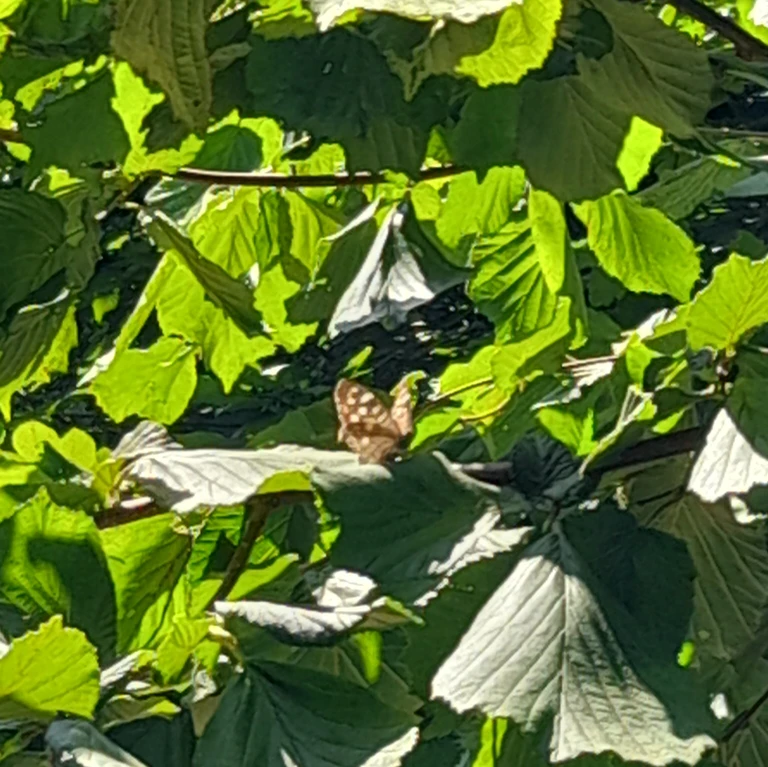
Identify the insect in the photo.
Pararge aegeria
